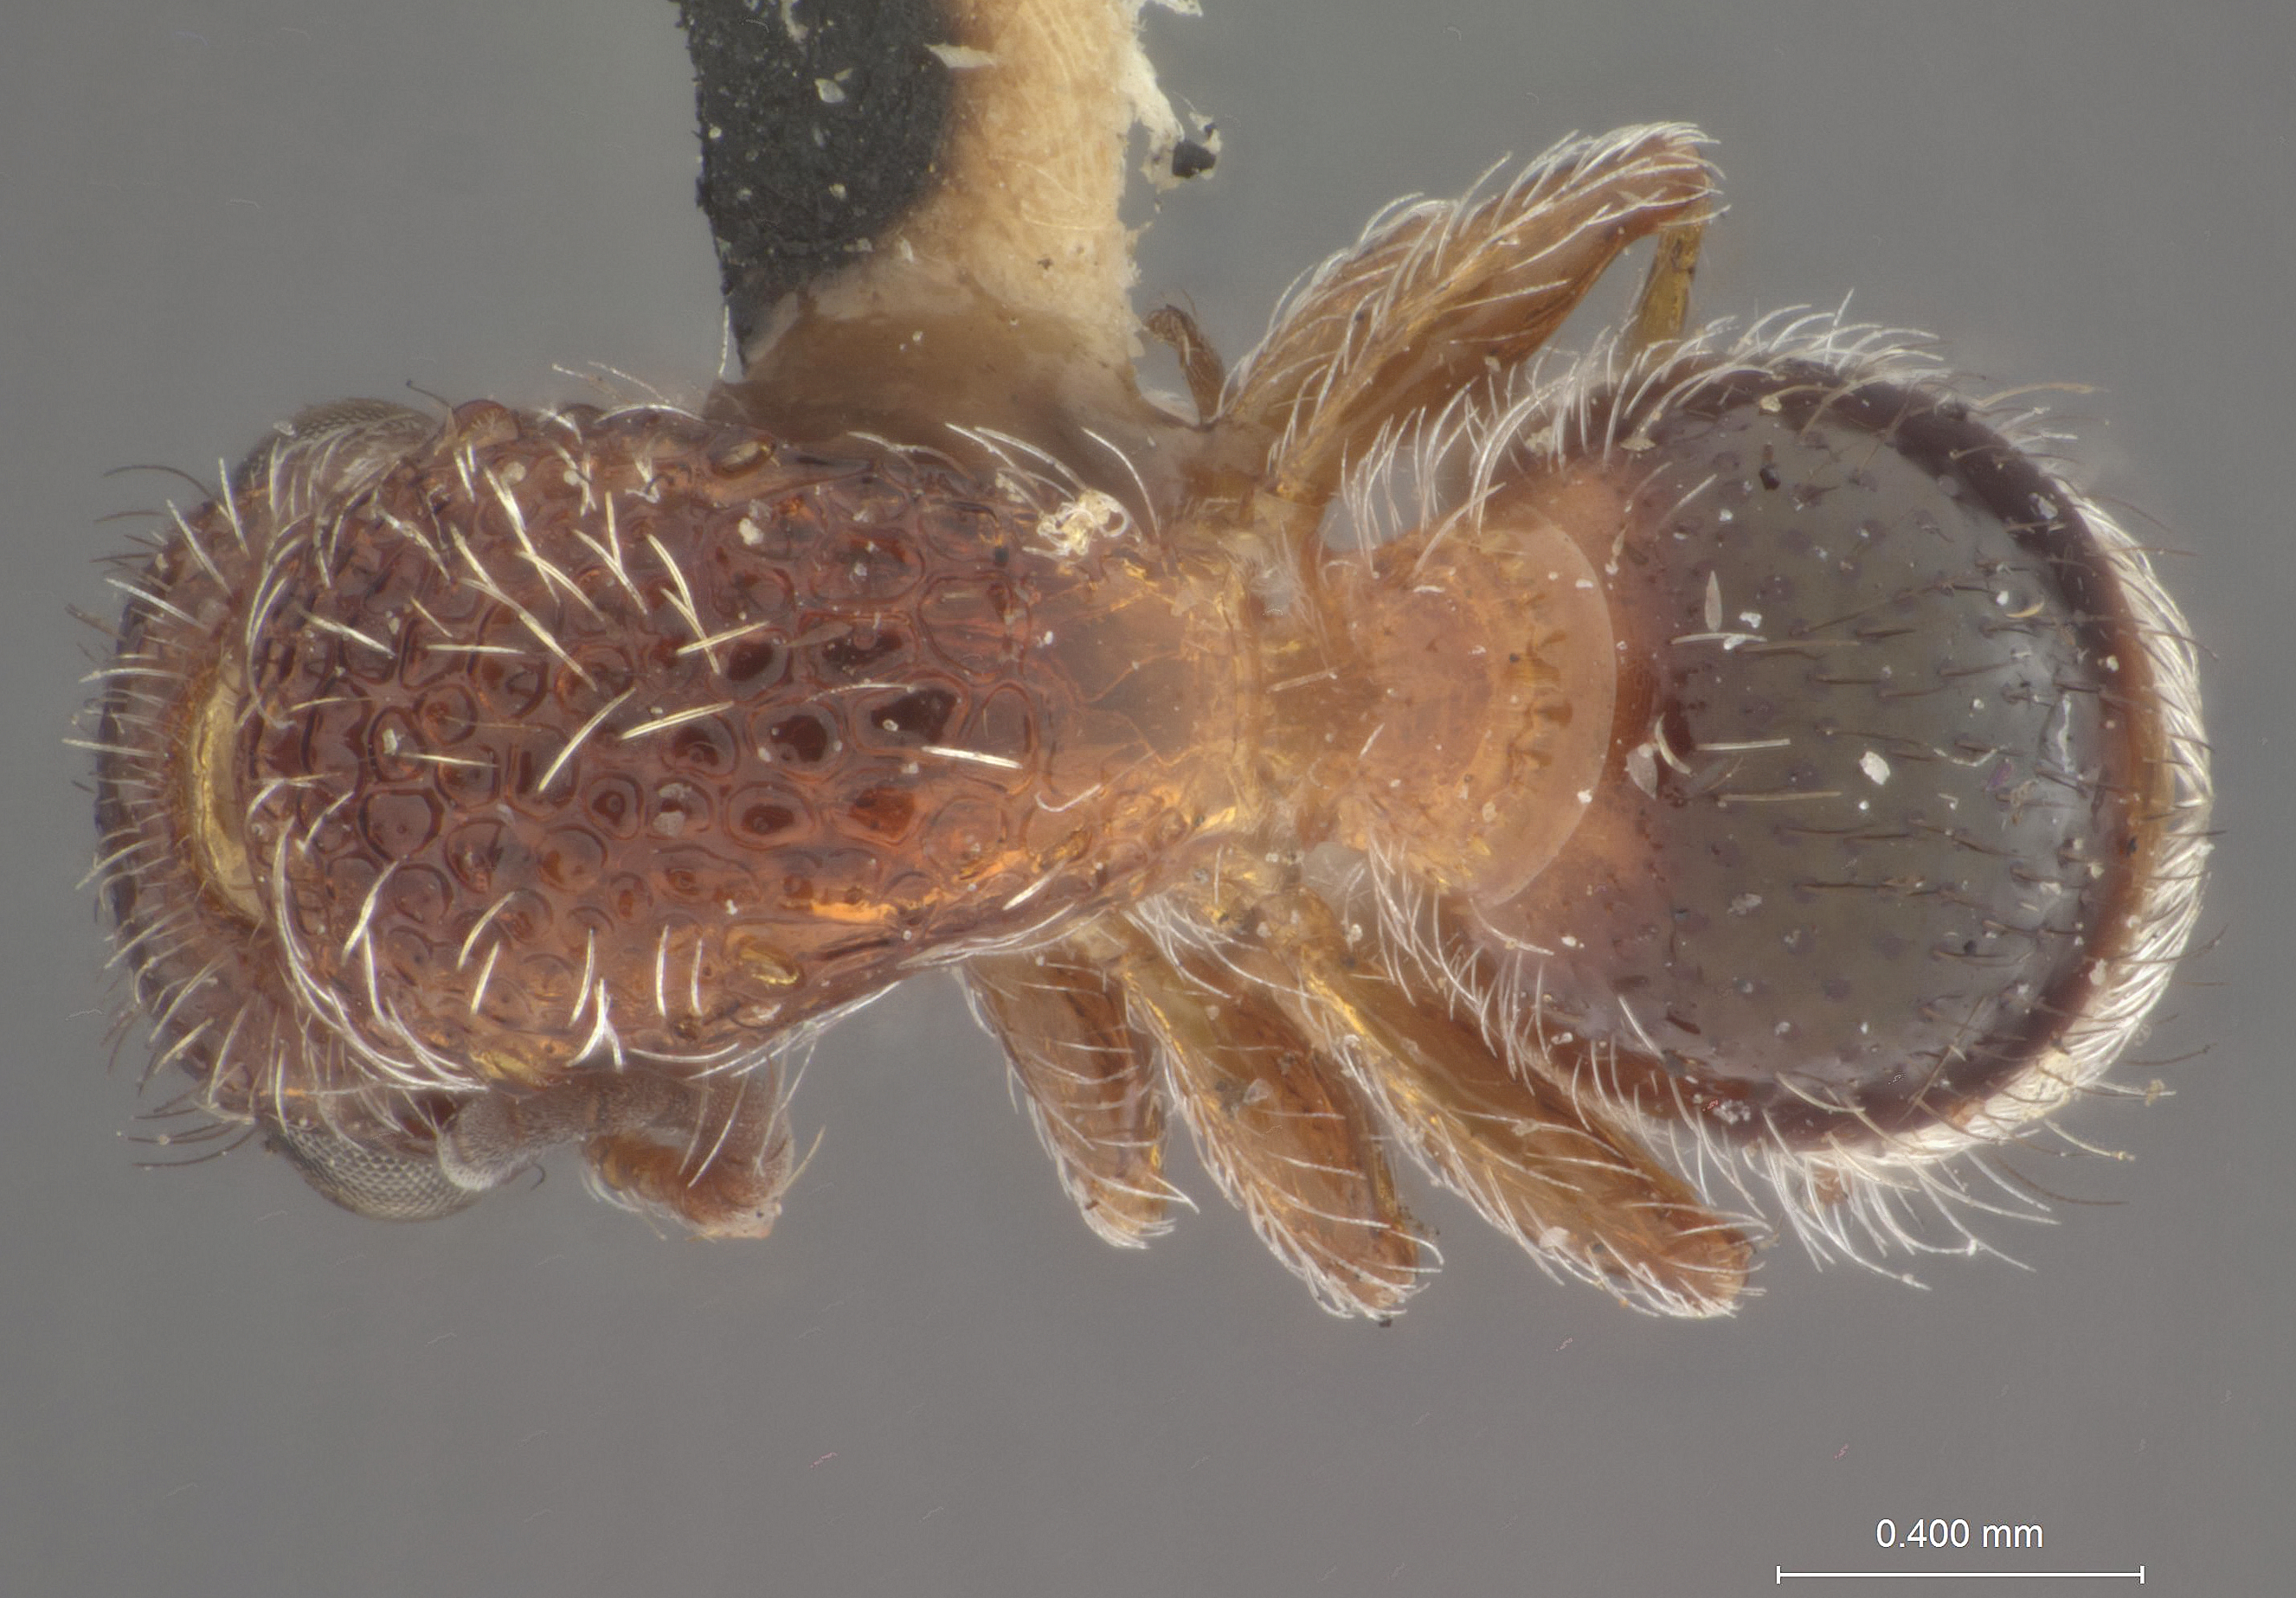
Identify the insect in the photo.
Lomachaeta minutula
